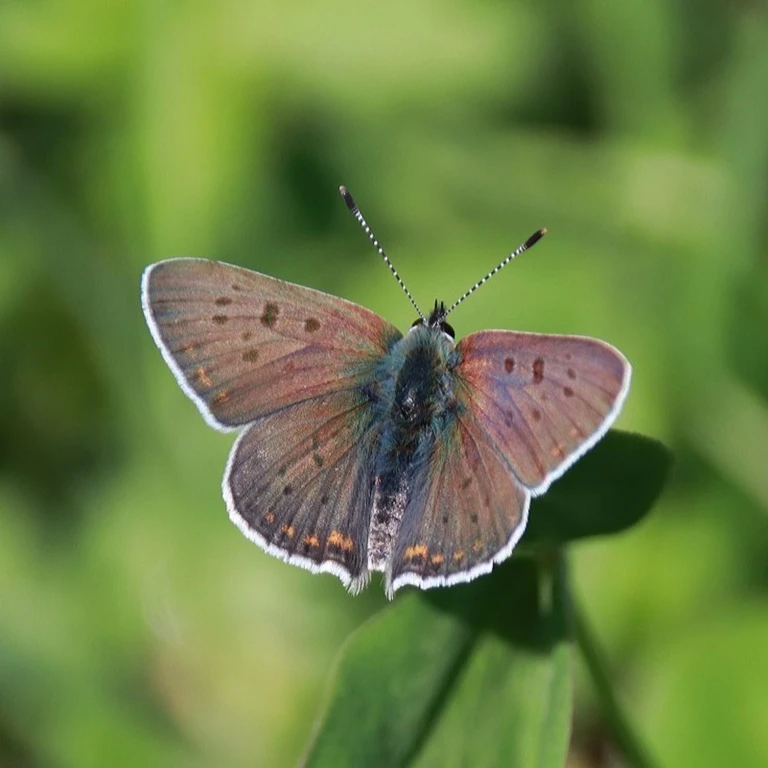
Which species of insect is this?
Lycaena tityrus (also Loweia tityrus)
